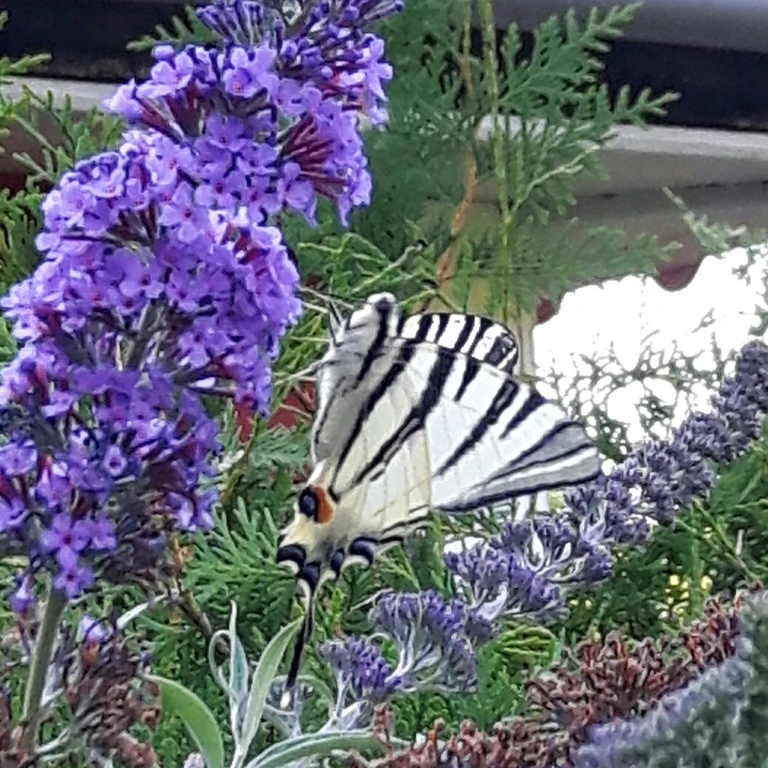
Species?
Iphiclides podalirius
